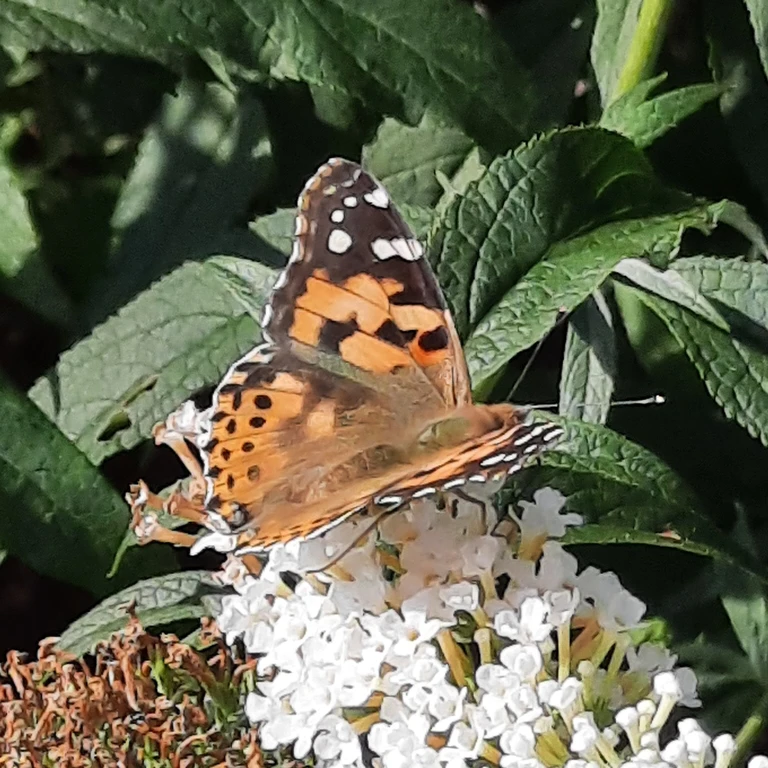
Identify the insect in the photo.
Vanessa cardui
